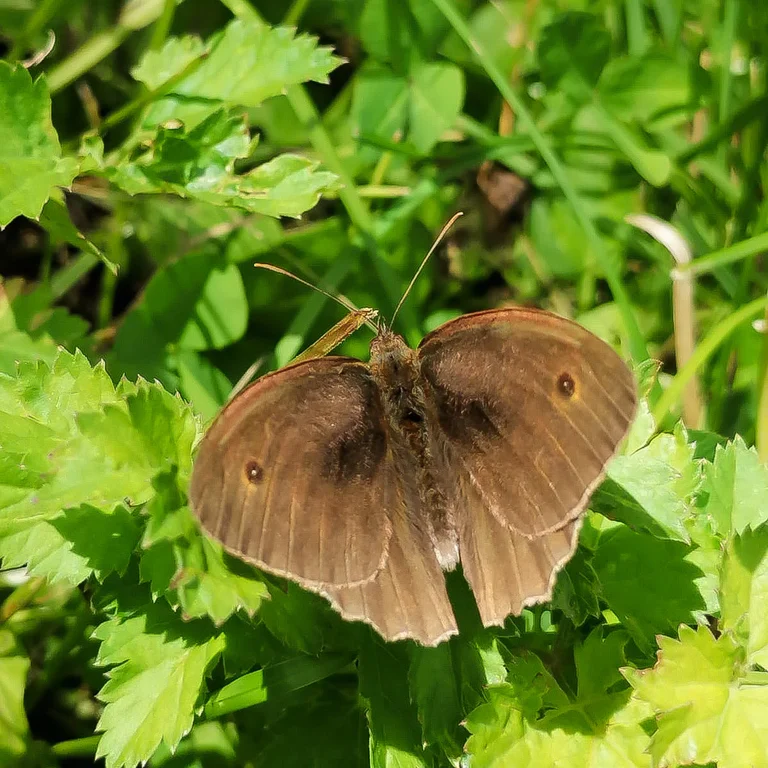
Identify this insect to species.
Maniola jurtina
